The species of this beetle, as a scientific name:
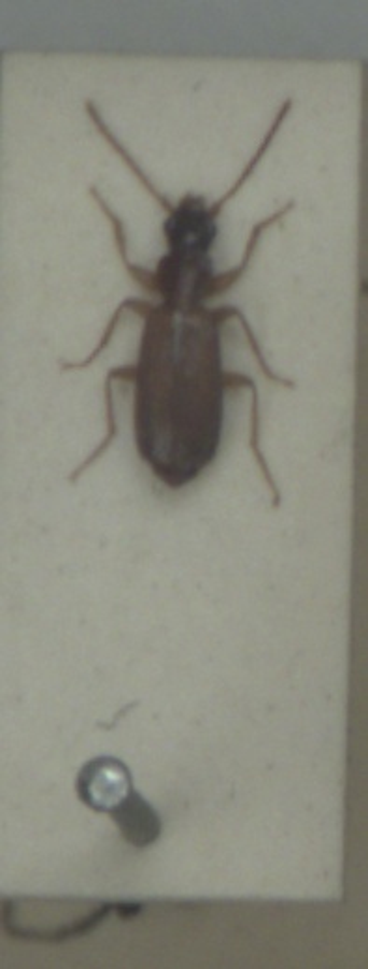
Paradromius linearis
